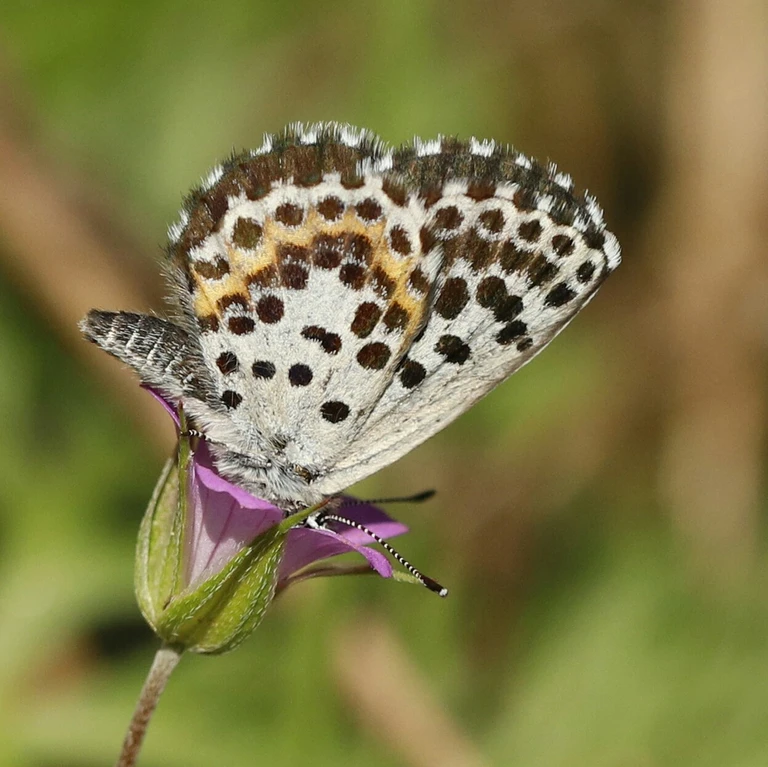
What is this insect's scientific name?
Scolitantides orion
